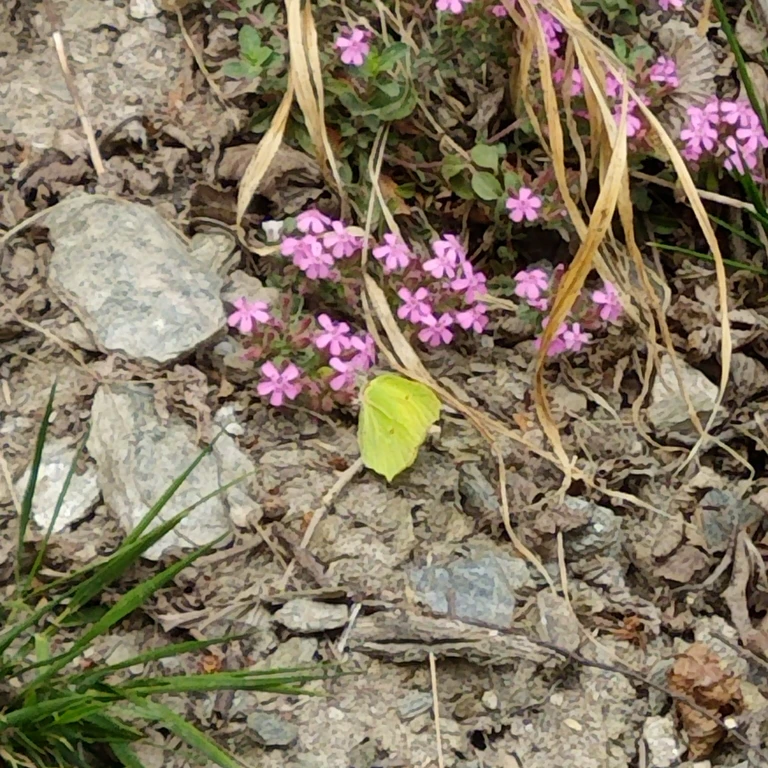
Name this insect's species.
Gonepteryx rhamni
